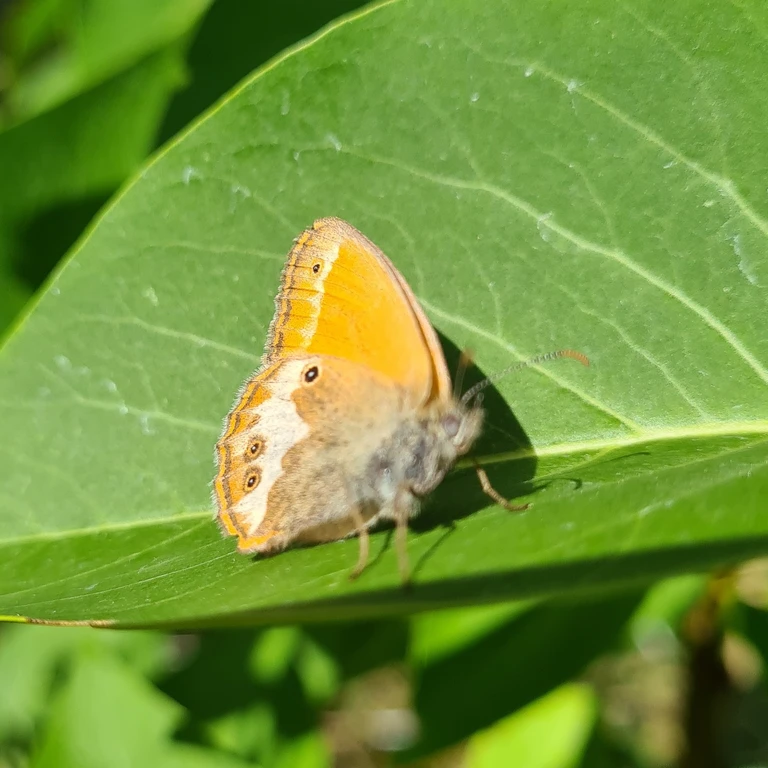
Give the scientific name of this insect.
Coenonympha arcania
